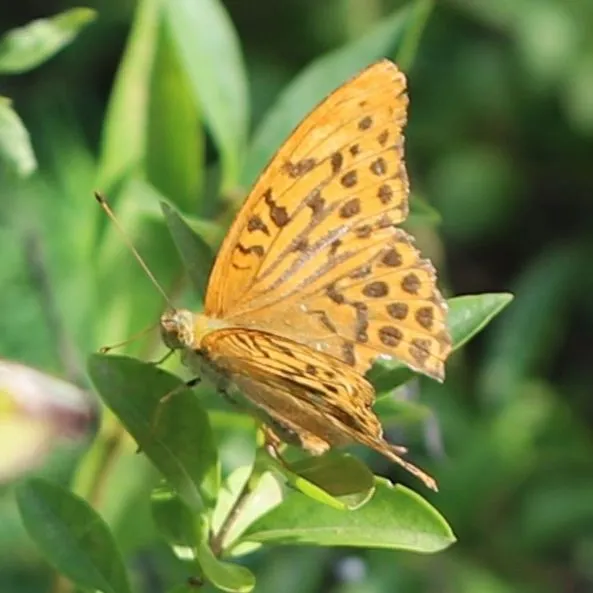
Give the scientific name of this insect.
Argynnis paphia
